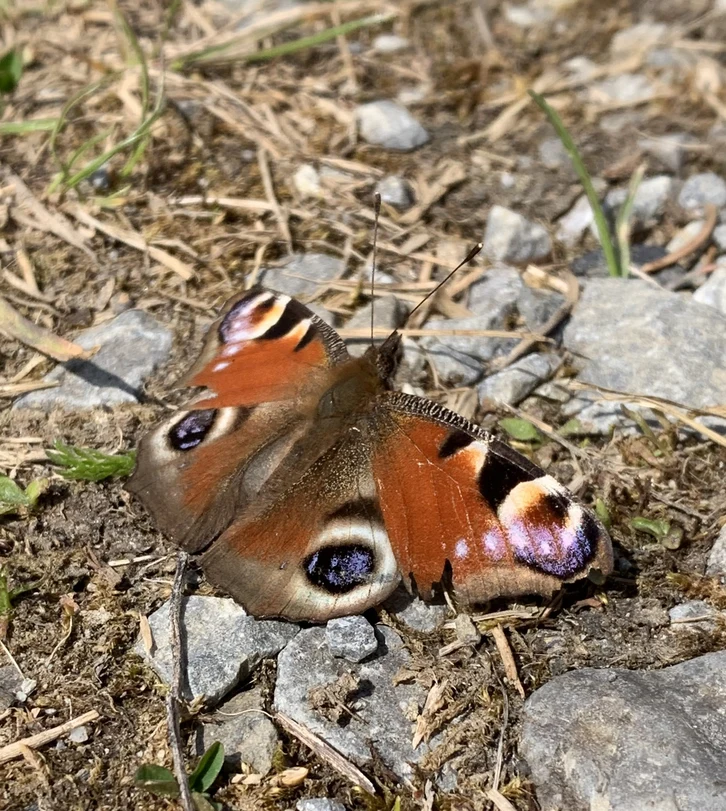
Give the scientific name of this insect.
Aglais io
